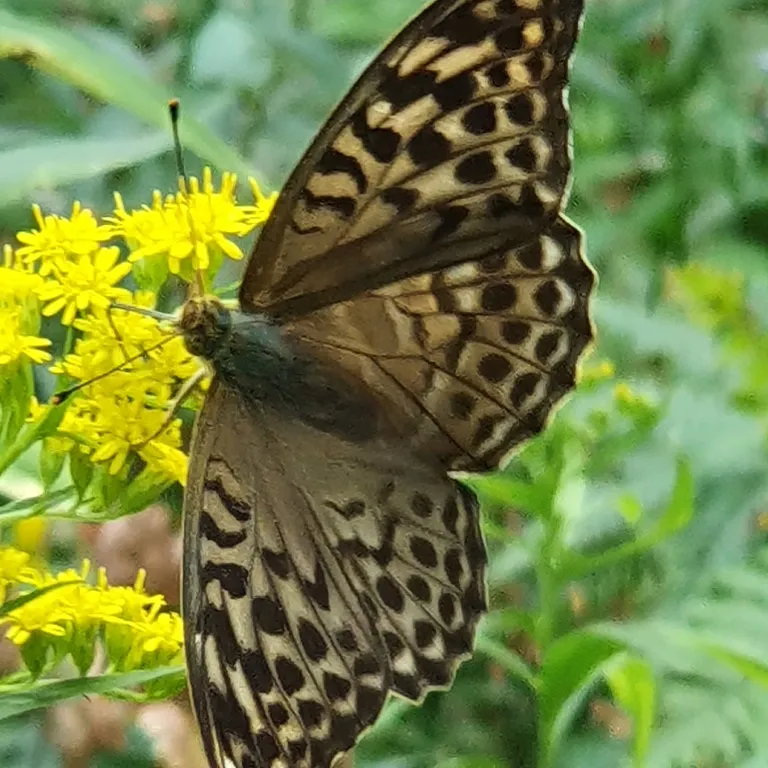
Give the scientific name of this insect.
Argynnis paphia
